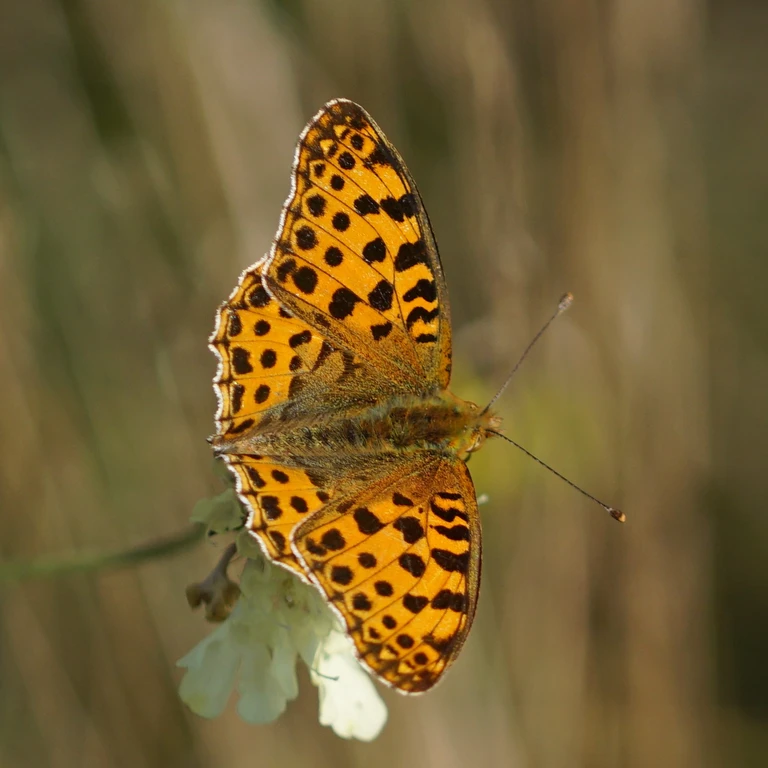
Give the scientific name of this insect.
Issoria lathonia
